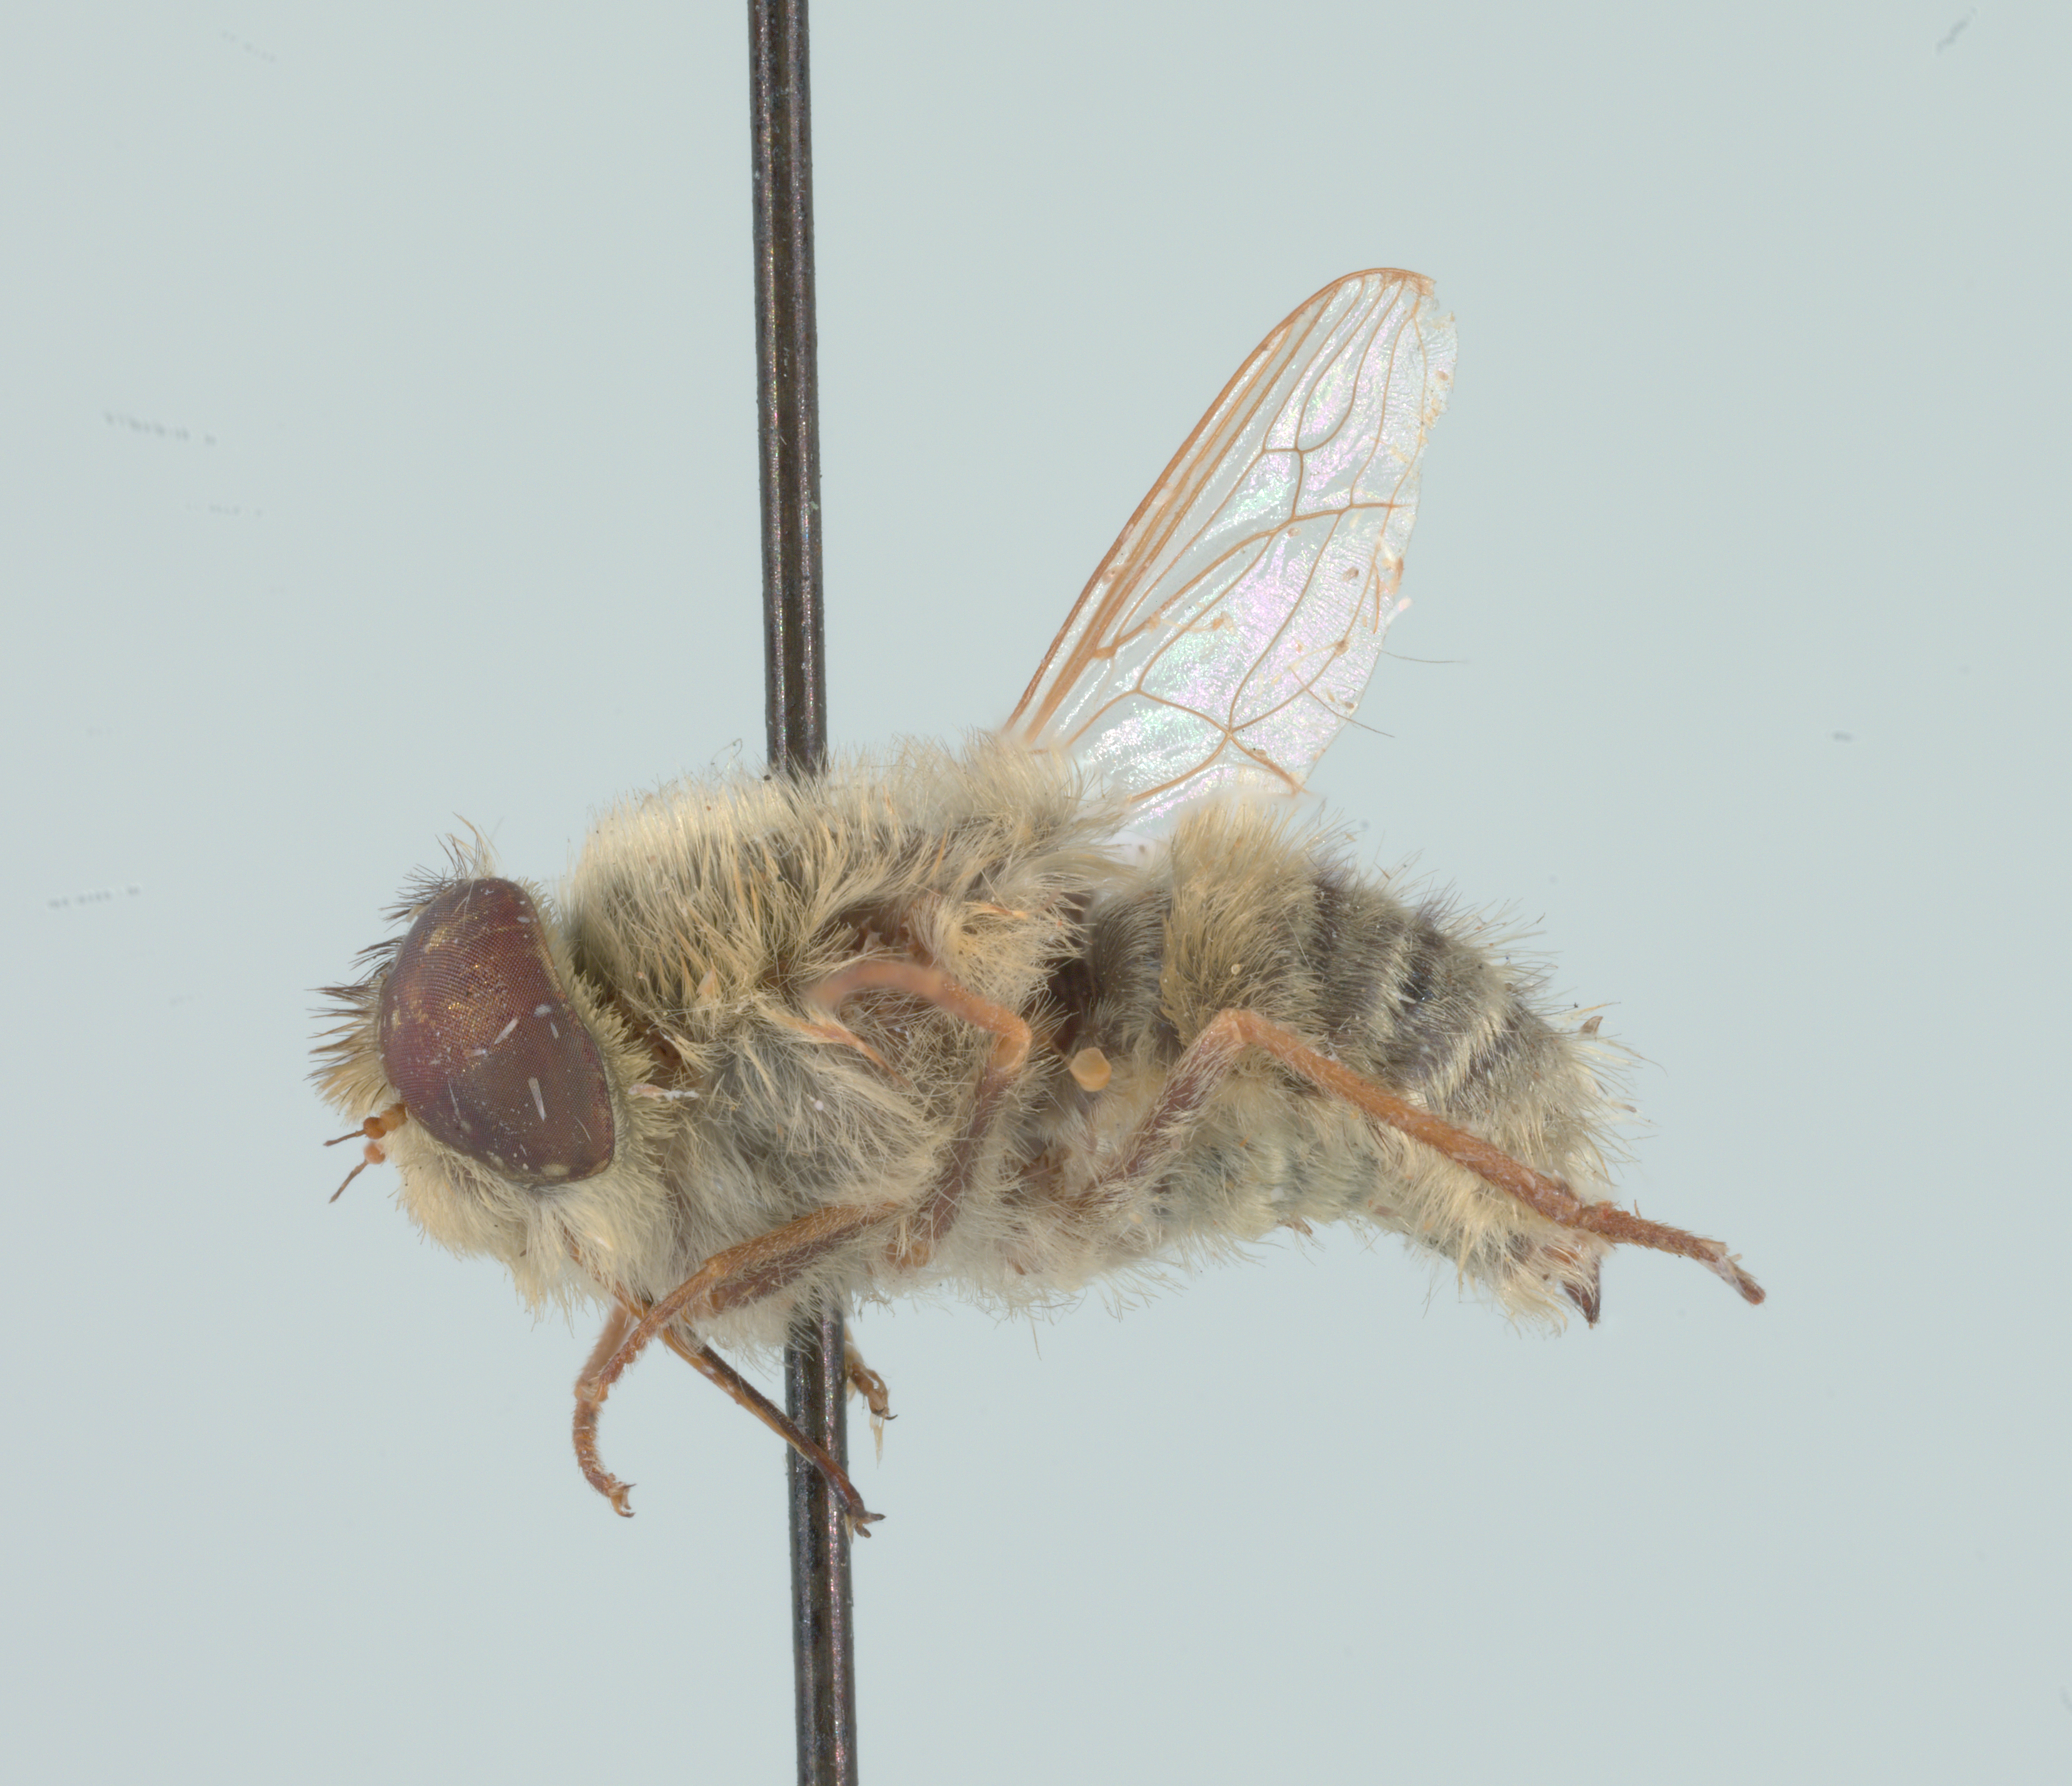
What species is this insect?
Neorhynchocephalus sackenii
